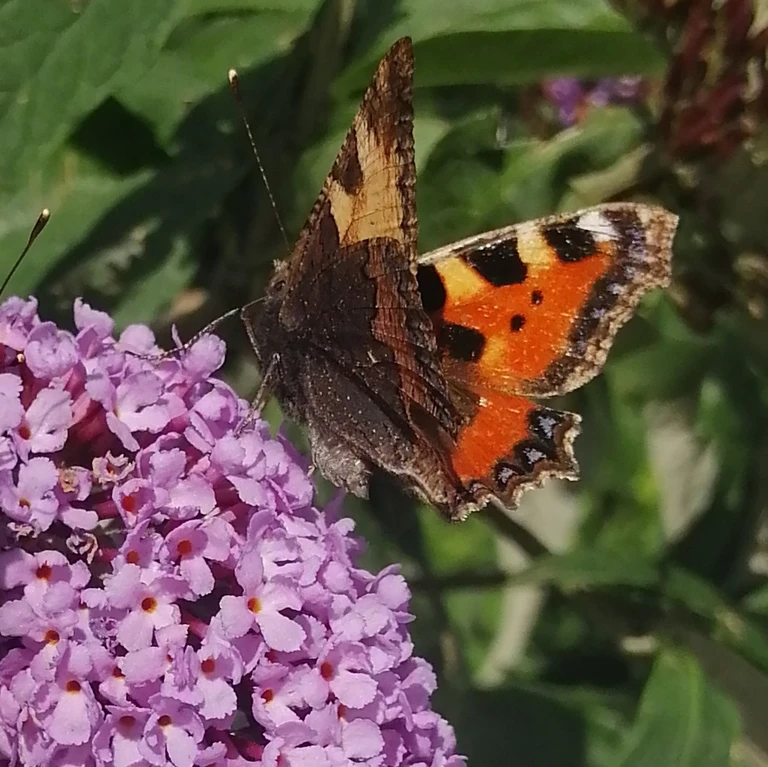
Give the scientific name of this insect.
Aglais urticae
